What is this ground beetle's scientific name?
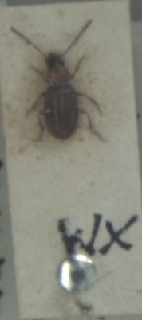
Acupalpus dubius
